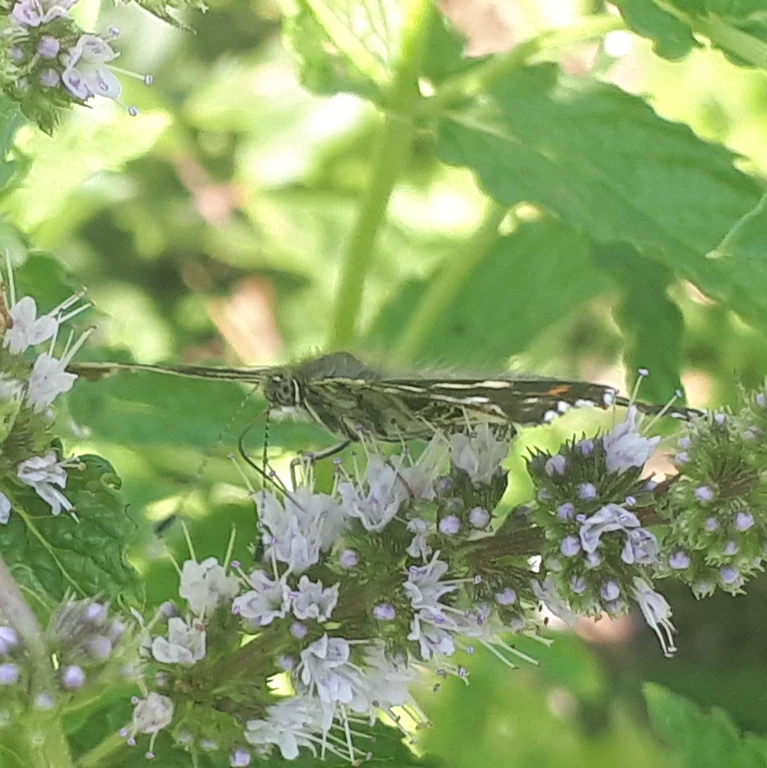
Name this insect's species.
Araschnia levana
